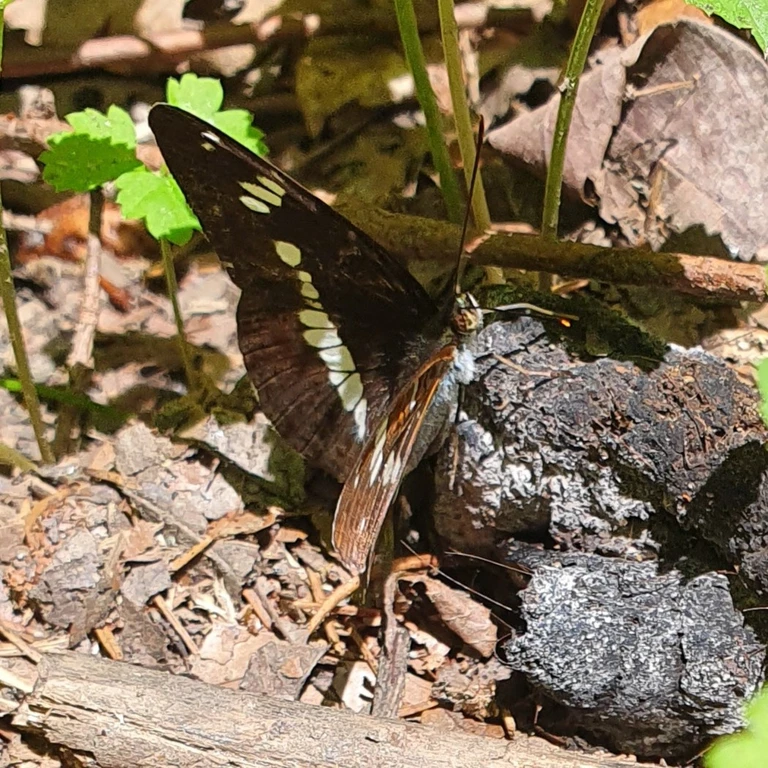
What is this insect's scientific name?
Limenitis camilla (also Ladoga camilla)
